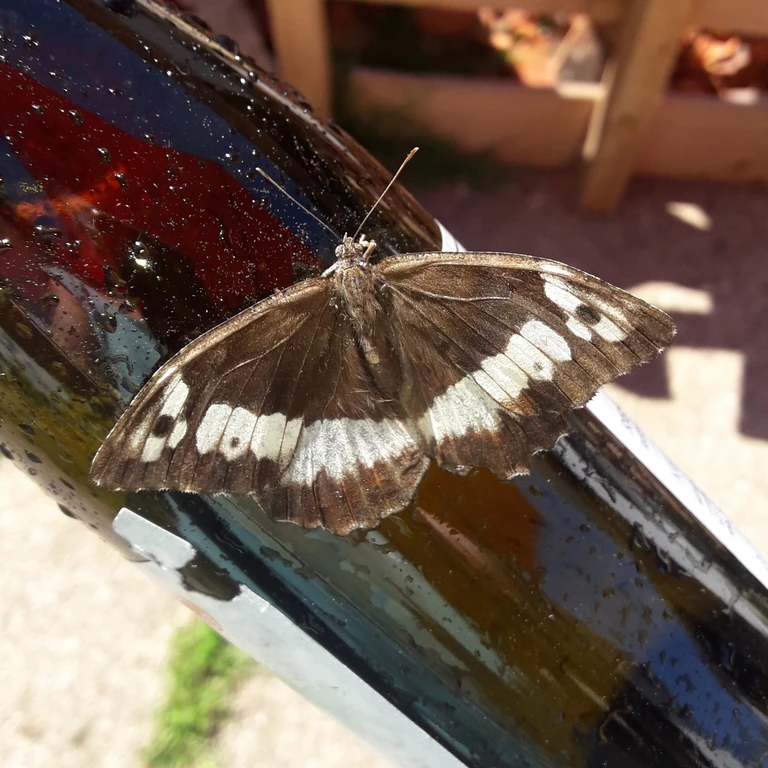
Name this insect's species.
Brintesia circe
